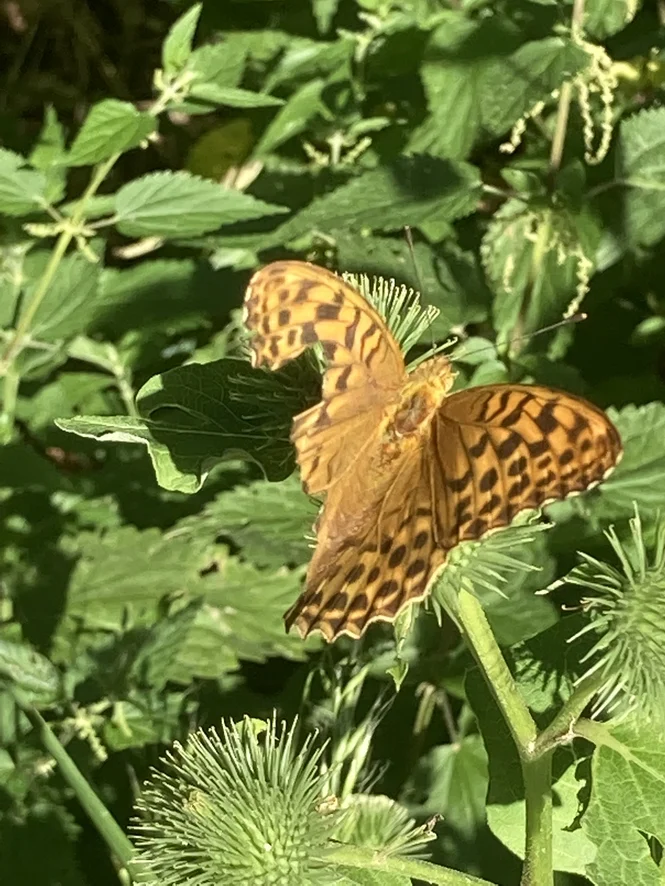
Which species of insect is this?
Argynnis paphia
